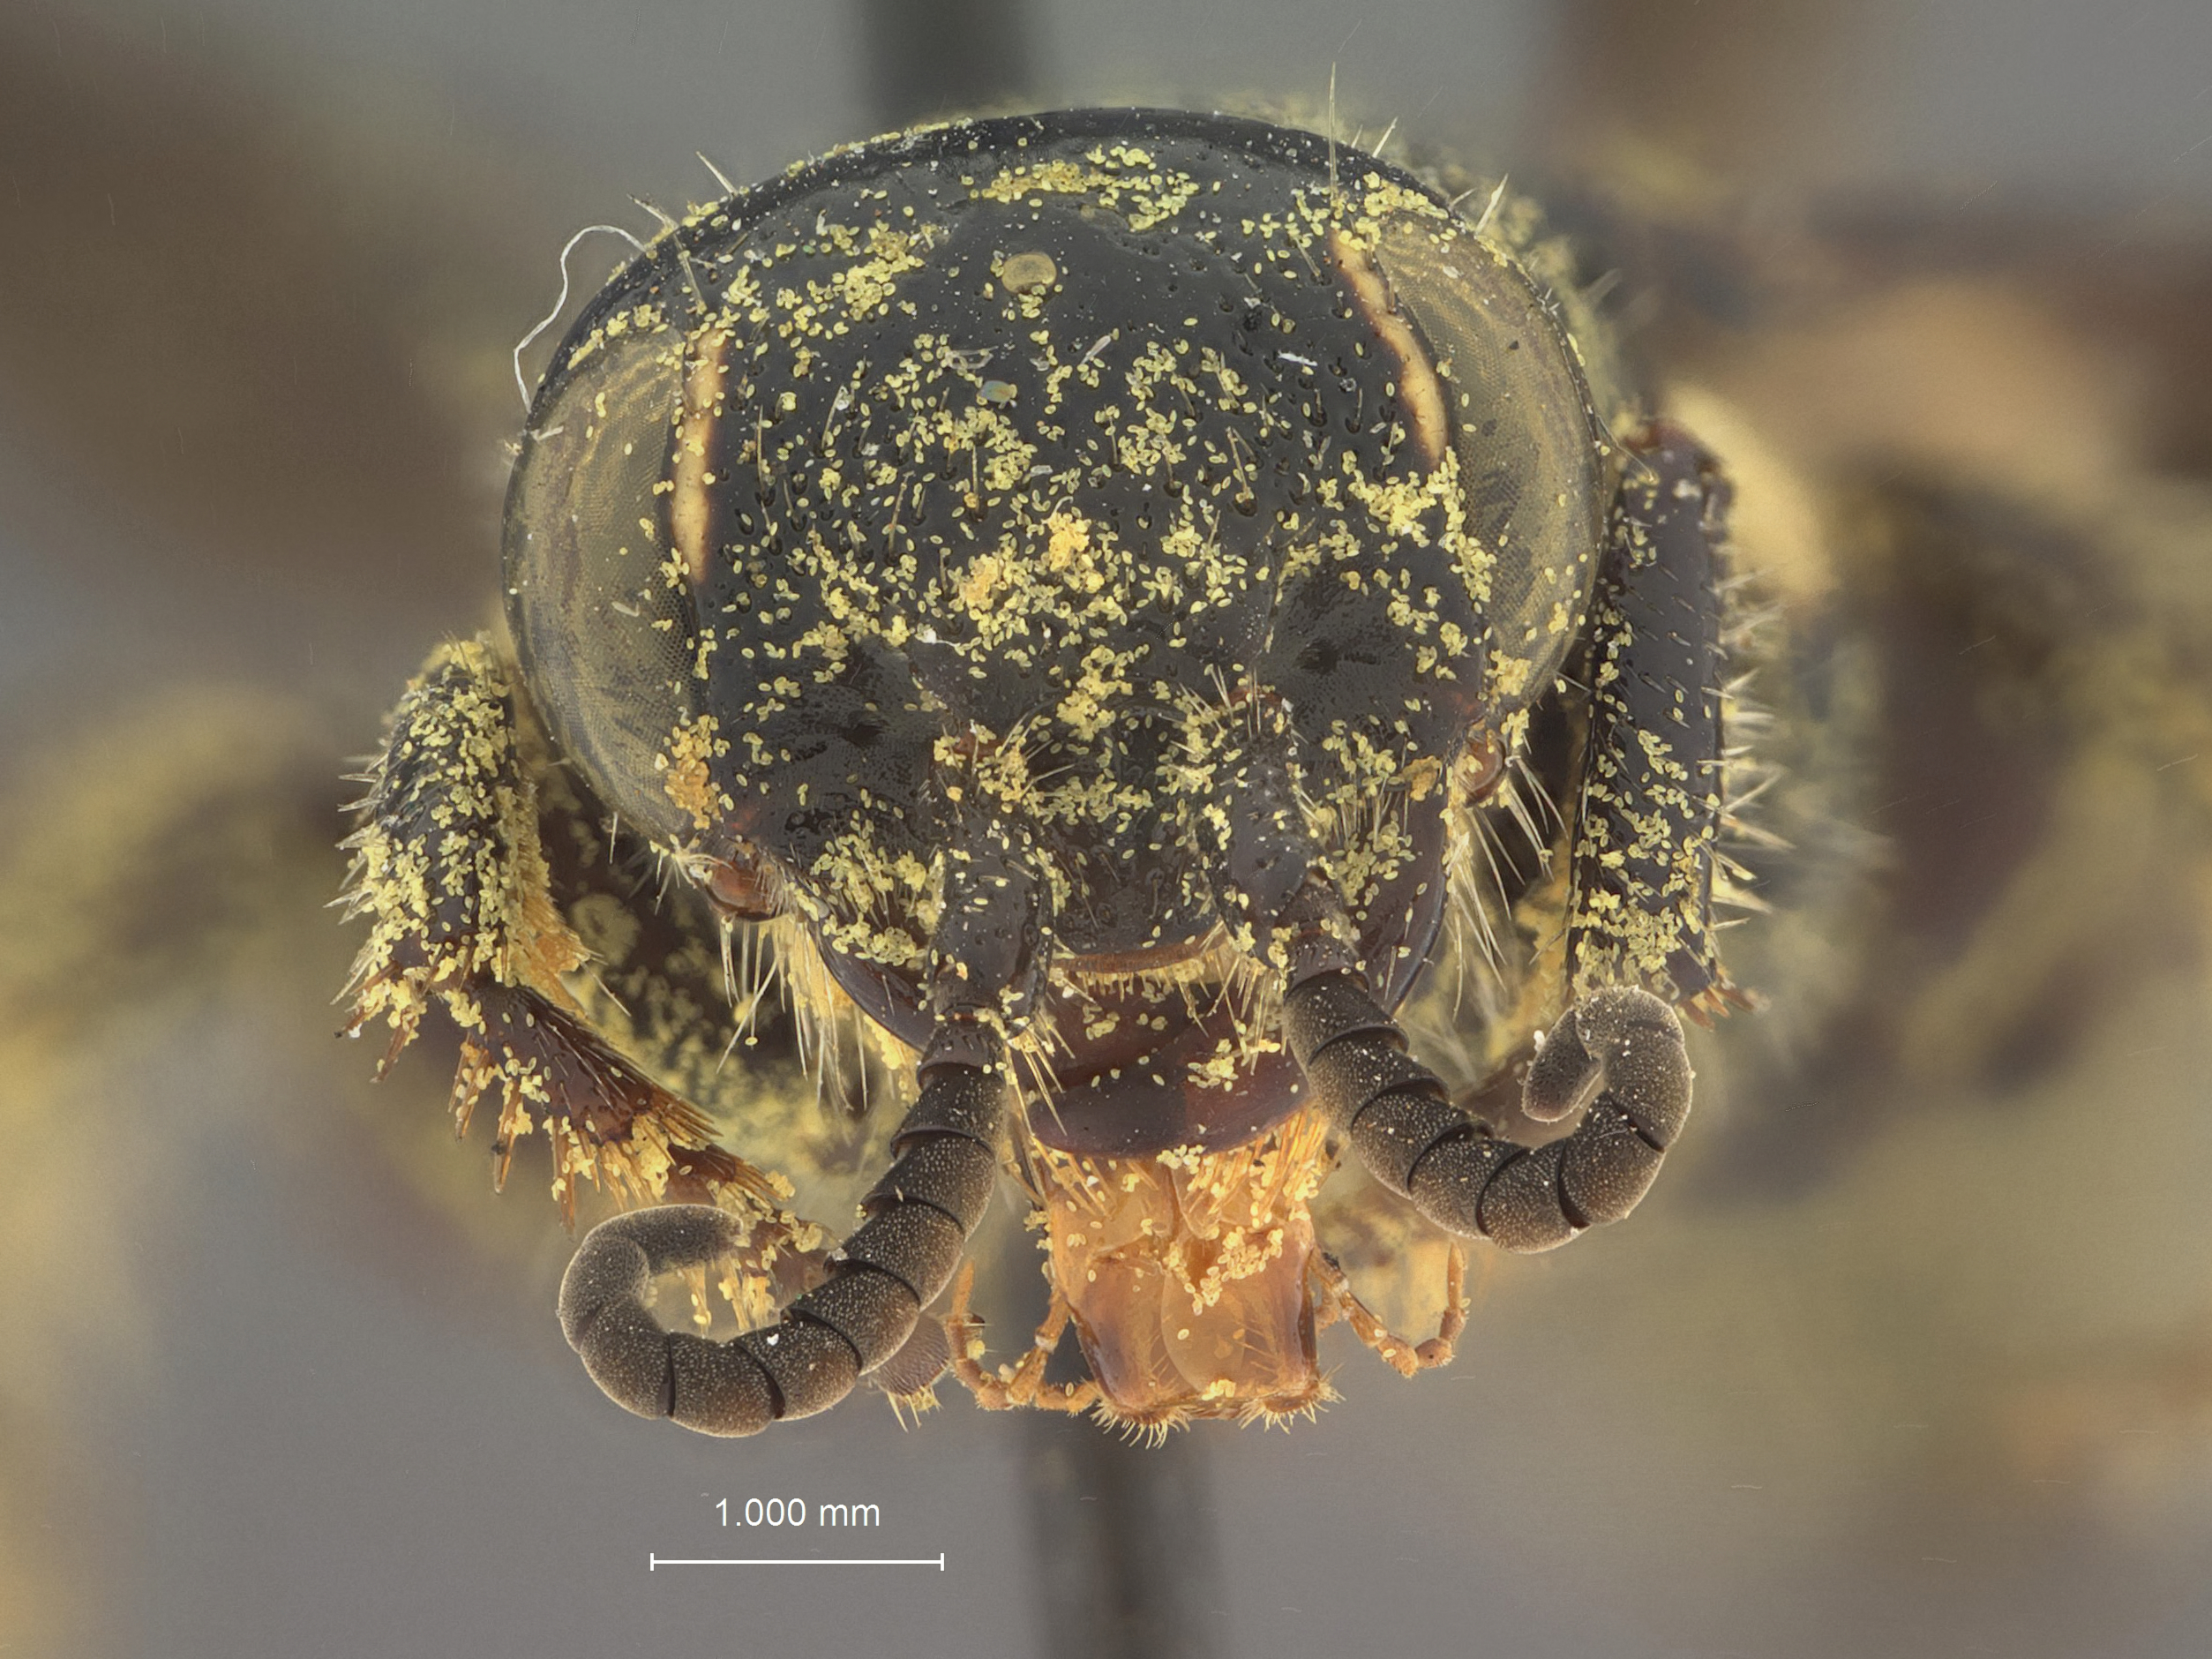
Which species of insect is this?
Elis berlyi
